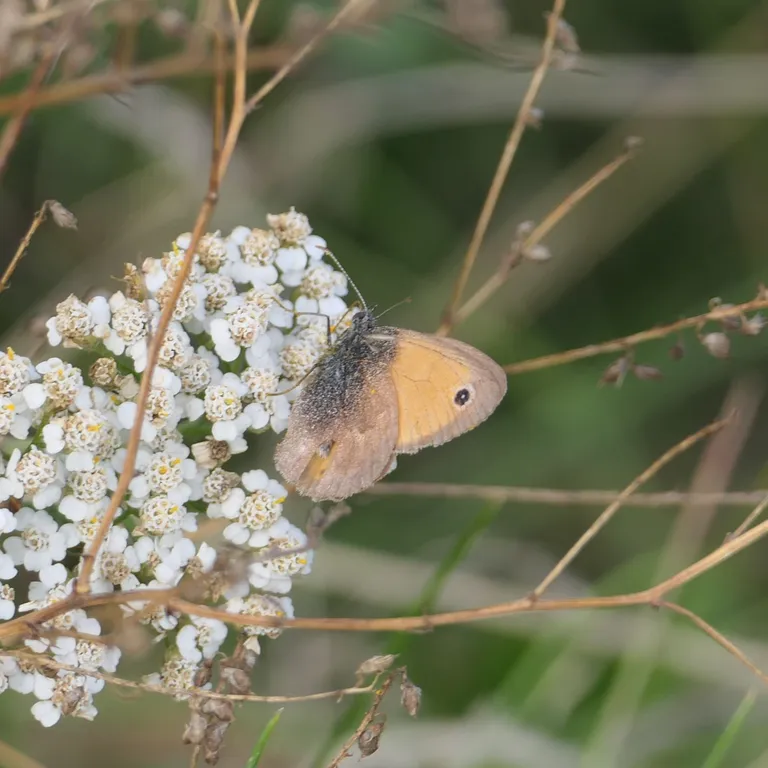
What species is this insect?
Coenonympha pamphilus
